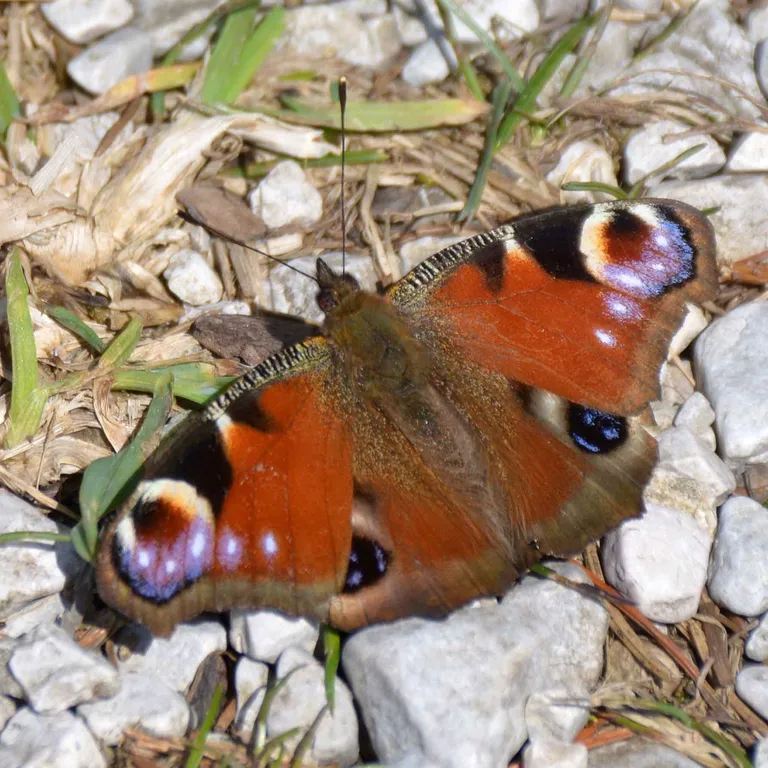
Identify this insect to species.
Aglais io
